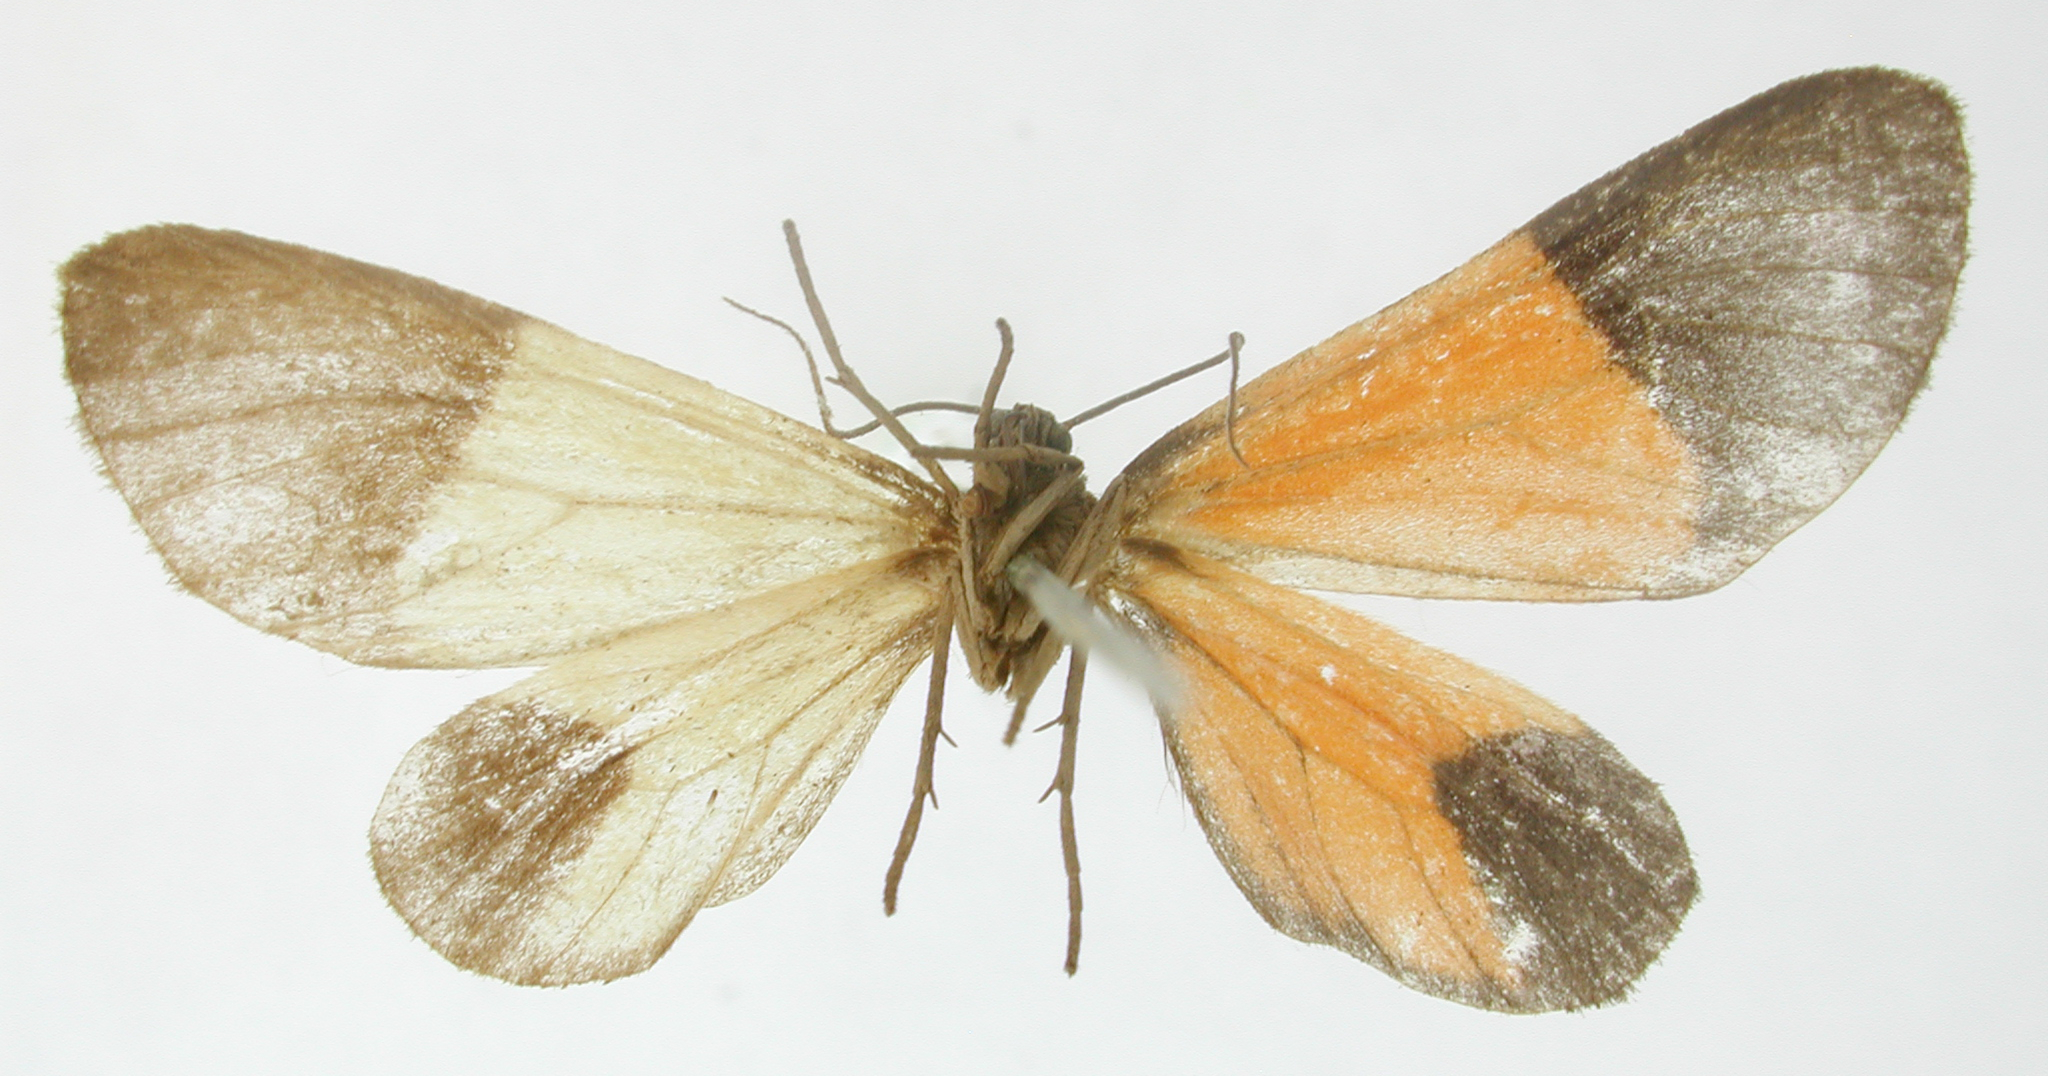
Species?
Eudule atrimorsa
